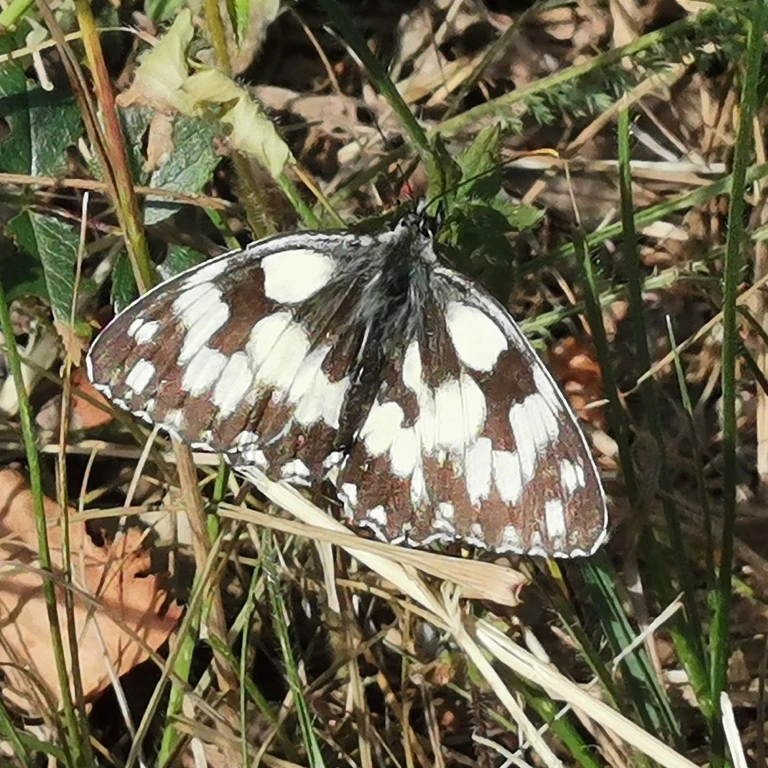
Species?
Melanargia galathea
